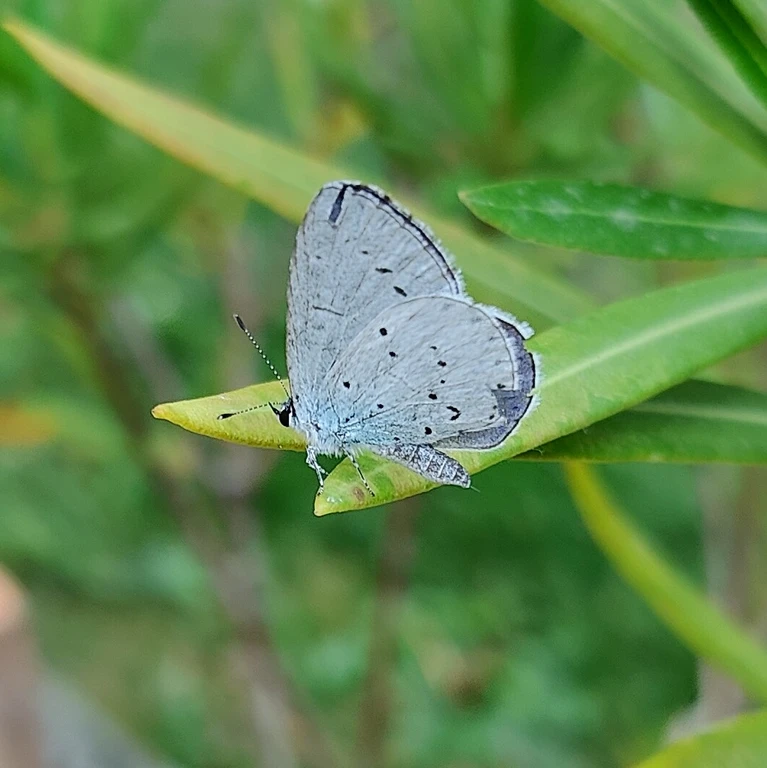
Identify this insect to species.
Celastrina argiolus
